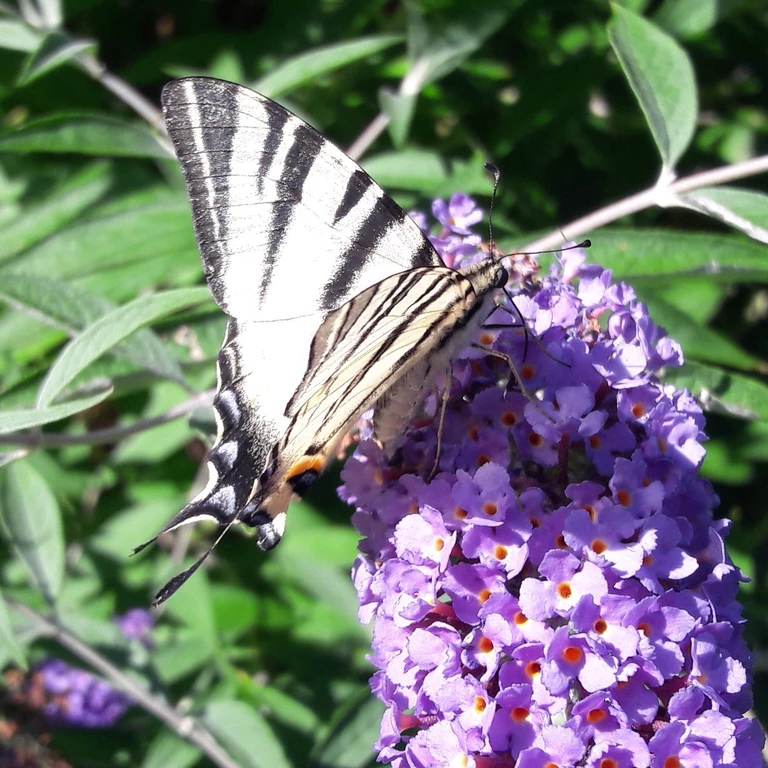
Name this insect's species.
Iphiclides podalirius
